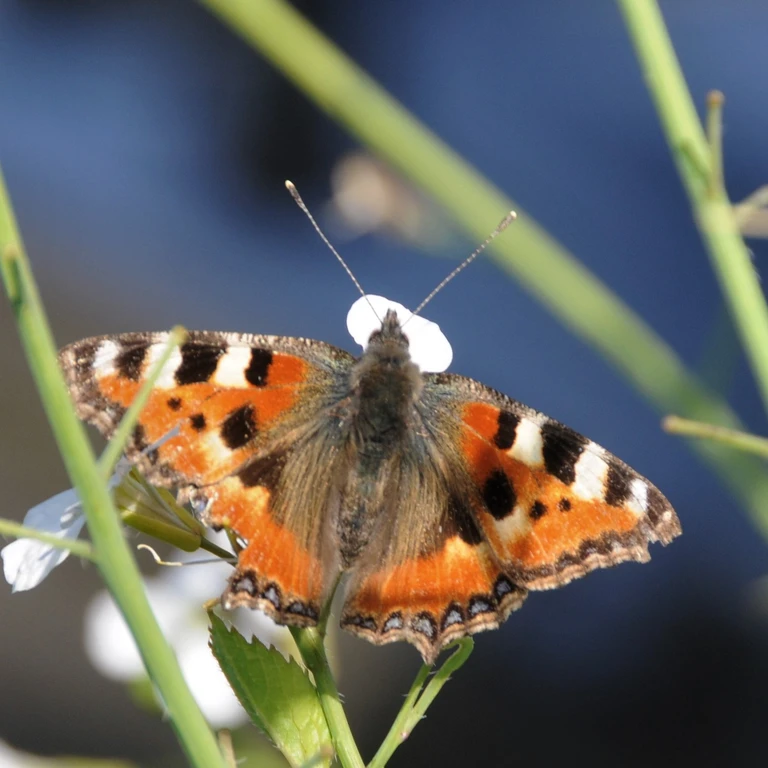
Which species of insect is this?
Aglais urticae
